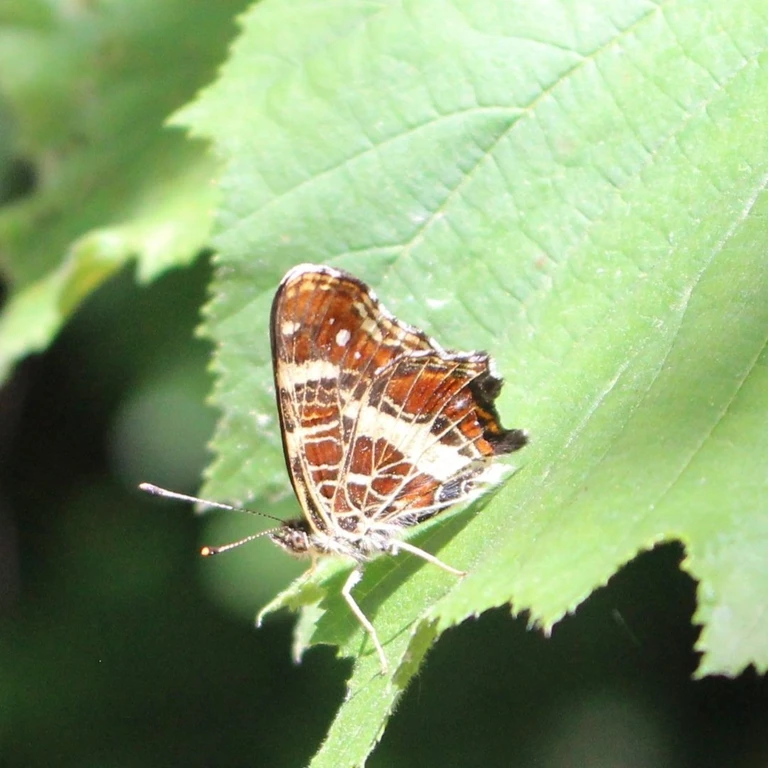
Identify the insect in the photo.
Araschnia levana
